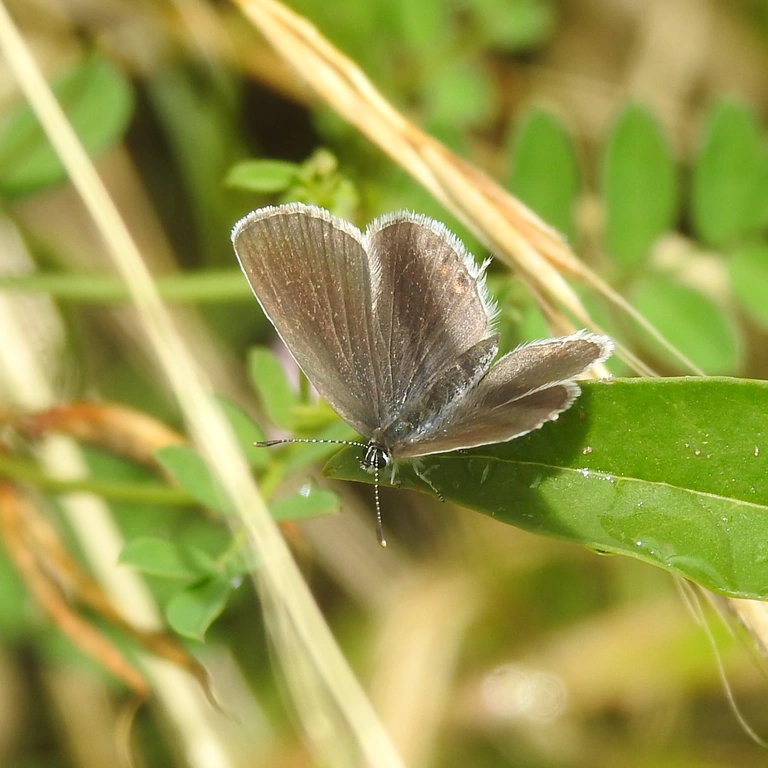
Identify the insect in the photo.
Cupido argiades (also Elkalyce argiades)
